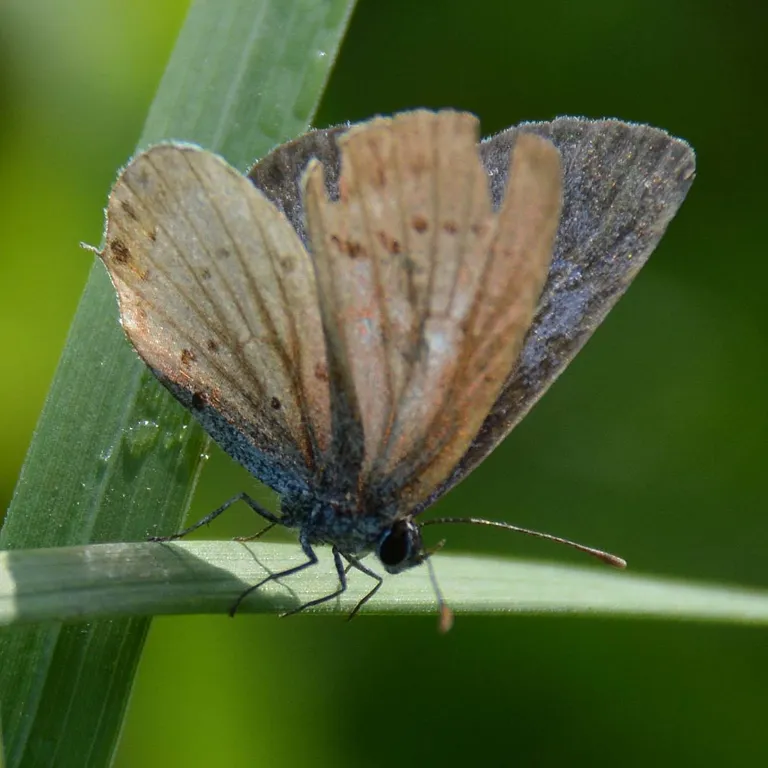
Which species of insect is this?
Cupido argiades (also Elkalyce argiades)
